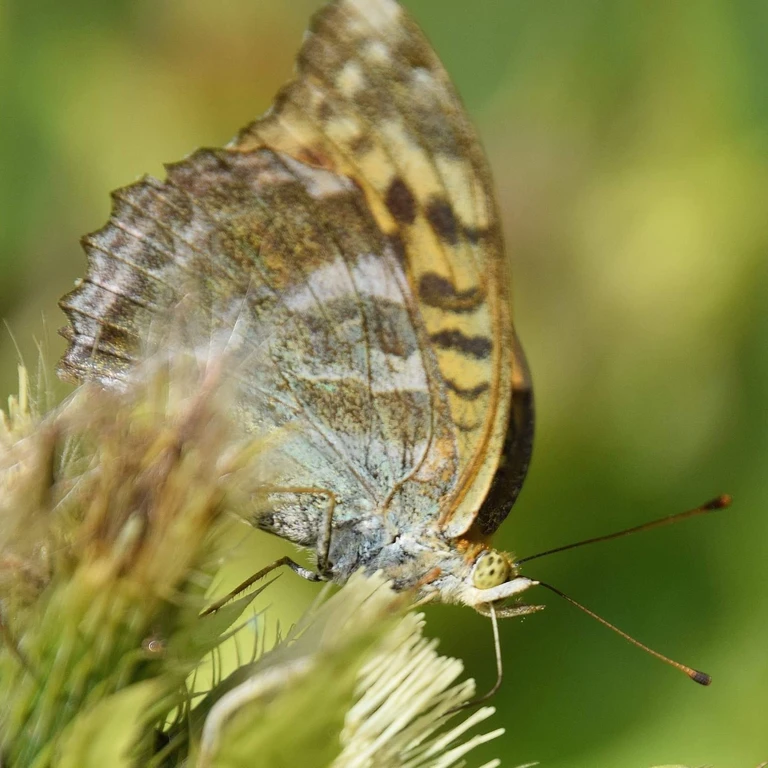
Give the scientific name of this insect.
Argynnis paphia
